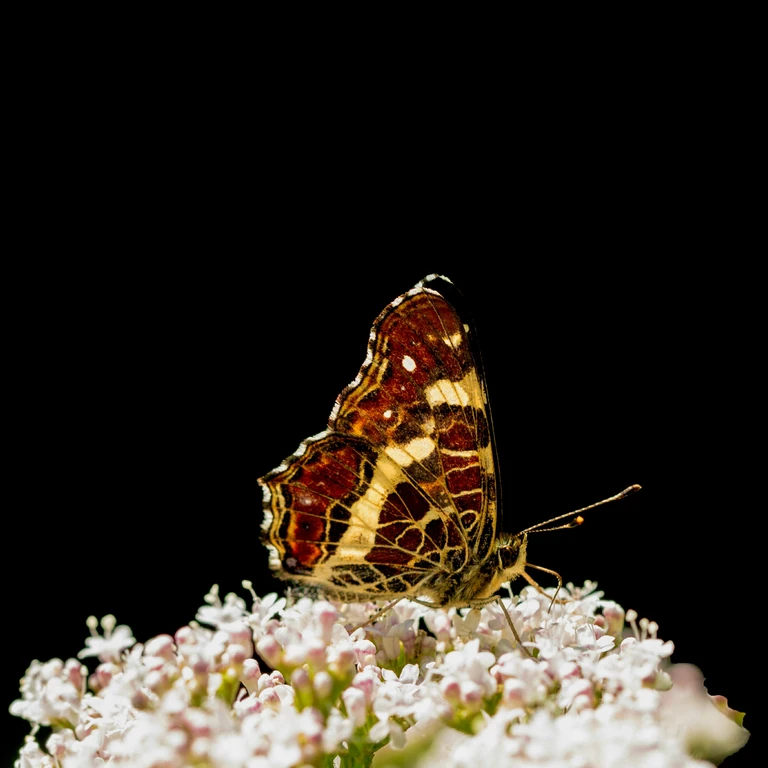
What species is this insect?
Araschnia levana
